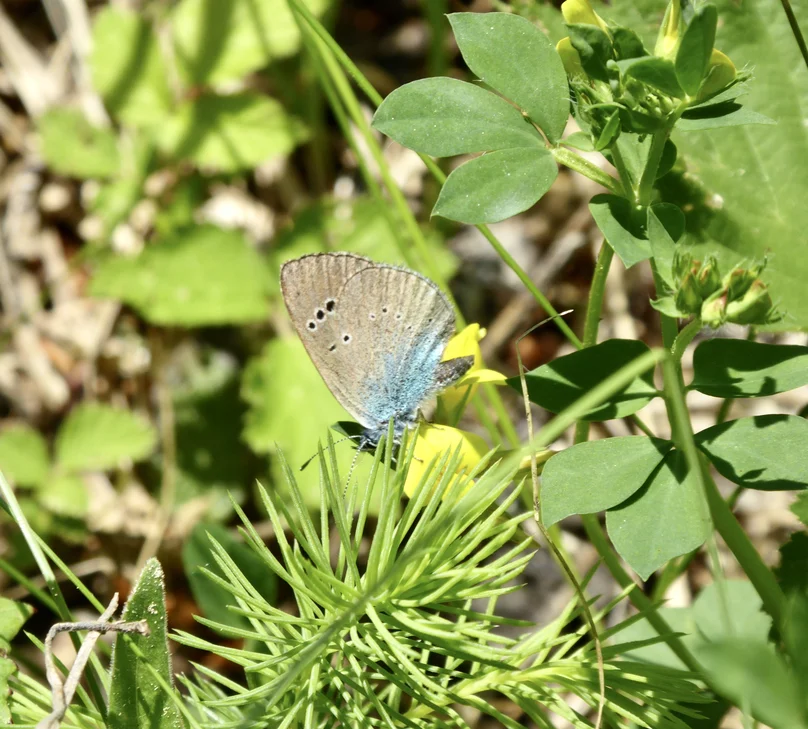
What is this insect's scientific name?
Glaucopsyche alexis
